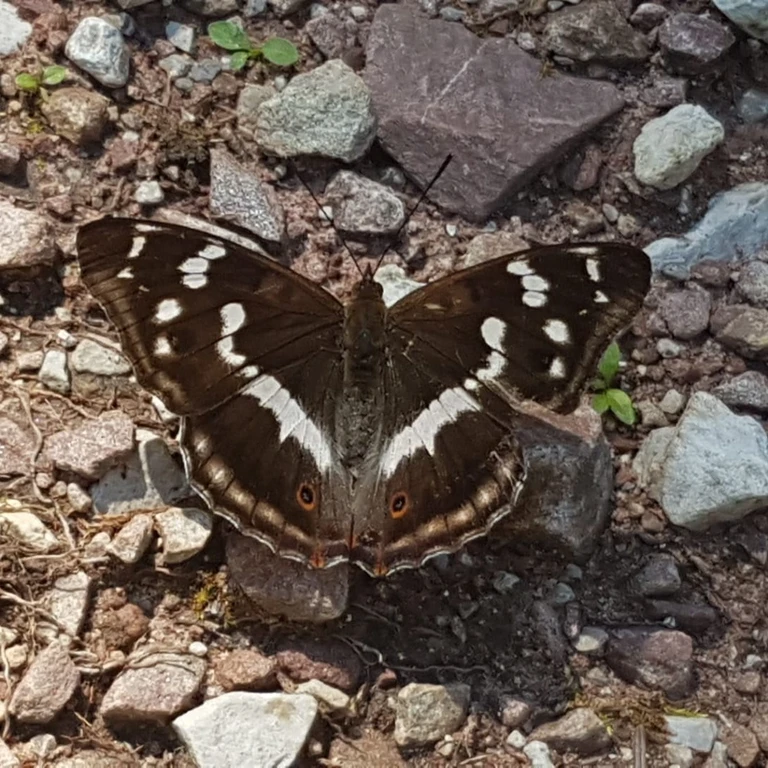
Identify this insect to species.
Apatura iris
